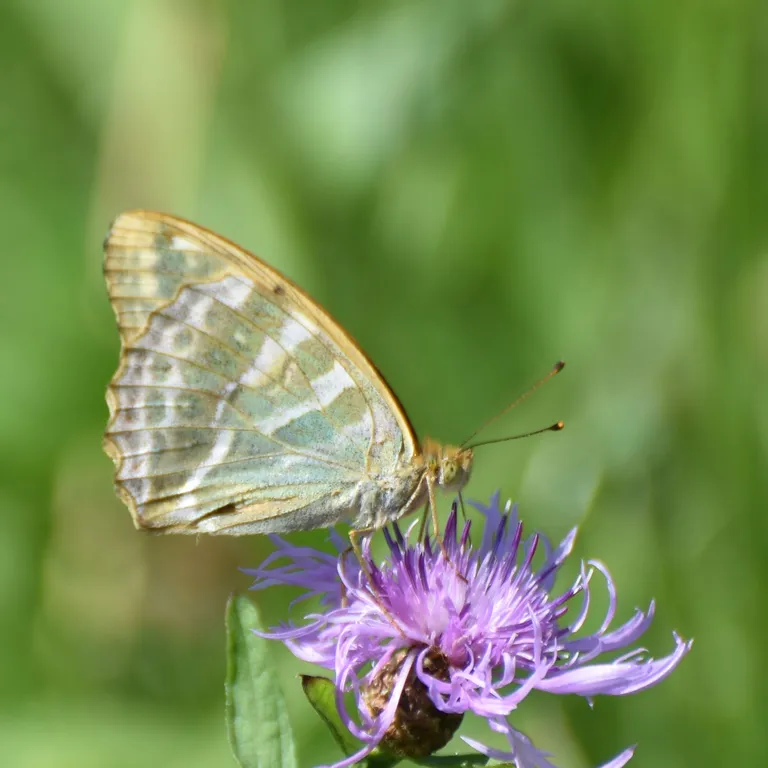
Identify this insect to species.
Argynnis paphia
